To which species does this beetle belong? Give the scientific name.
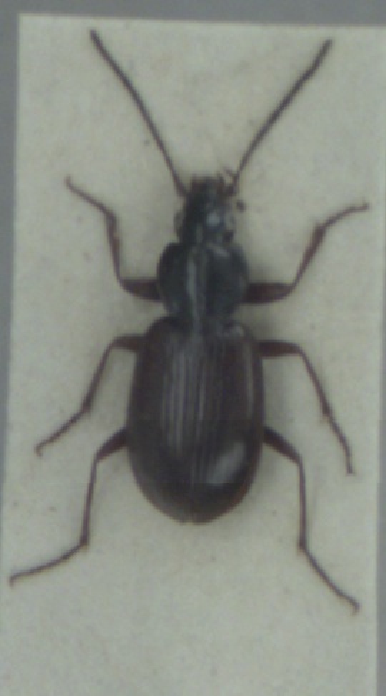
Agonum fuliginosum
